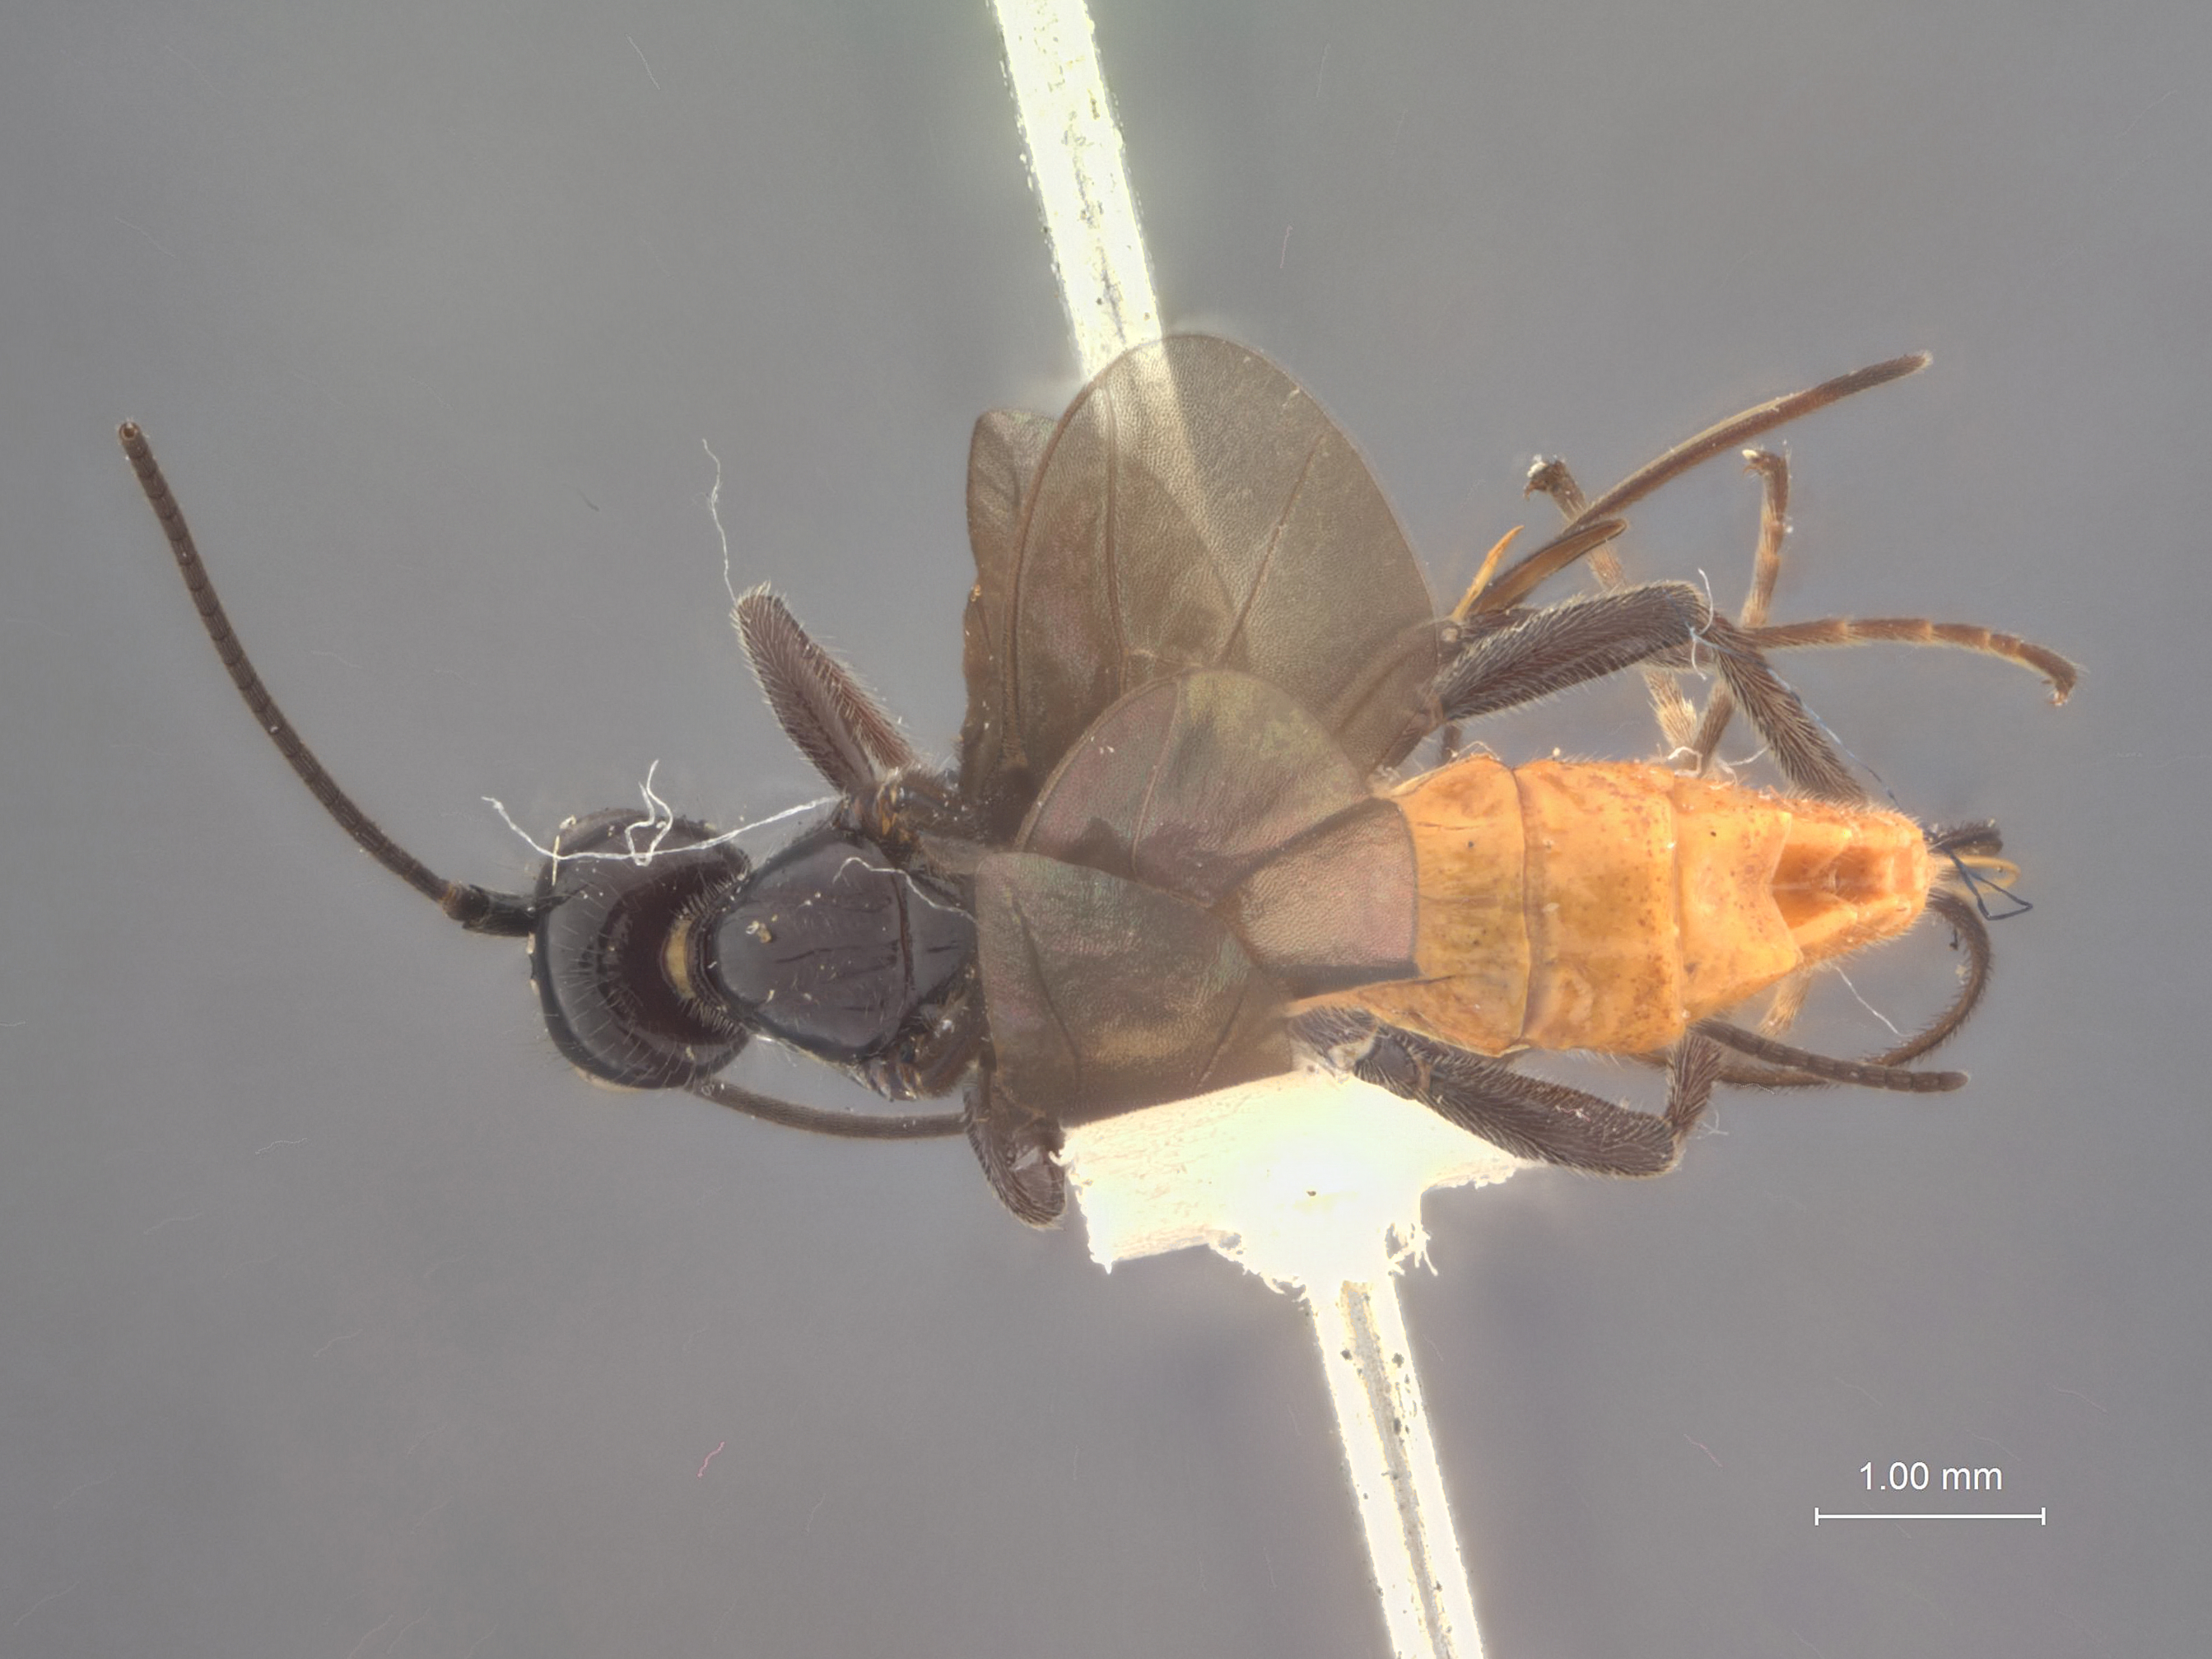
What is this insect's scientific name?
Atanycolus cryptaspis
